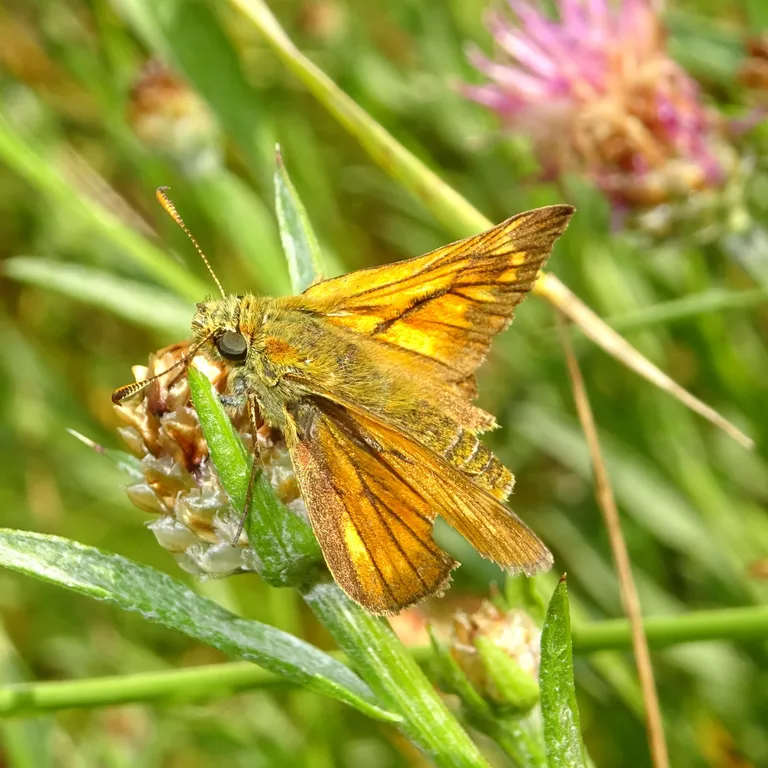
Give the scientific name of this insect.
Ochlodes sylvanus (also Ochlodes venata)
